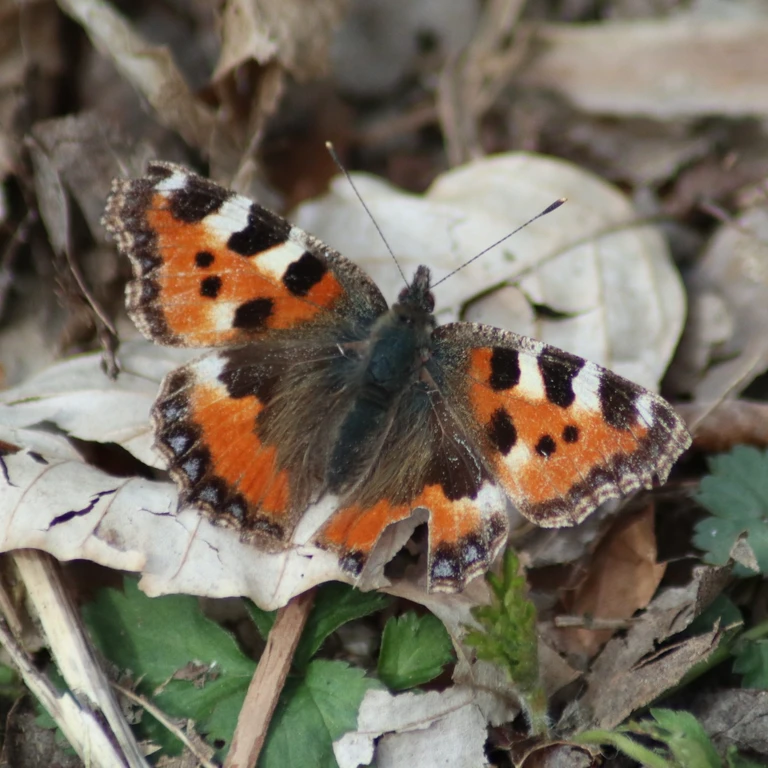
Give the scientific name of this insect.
Aglais urticae
